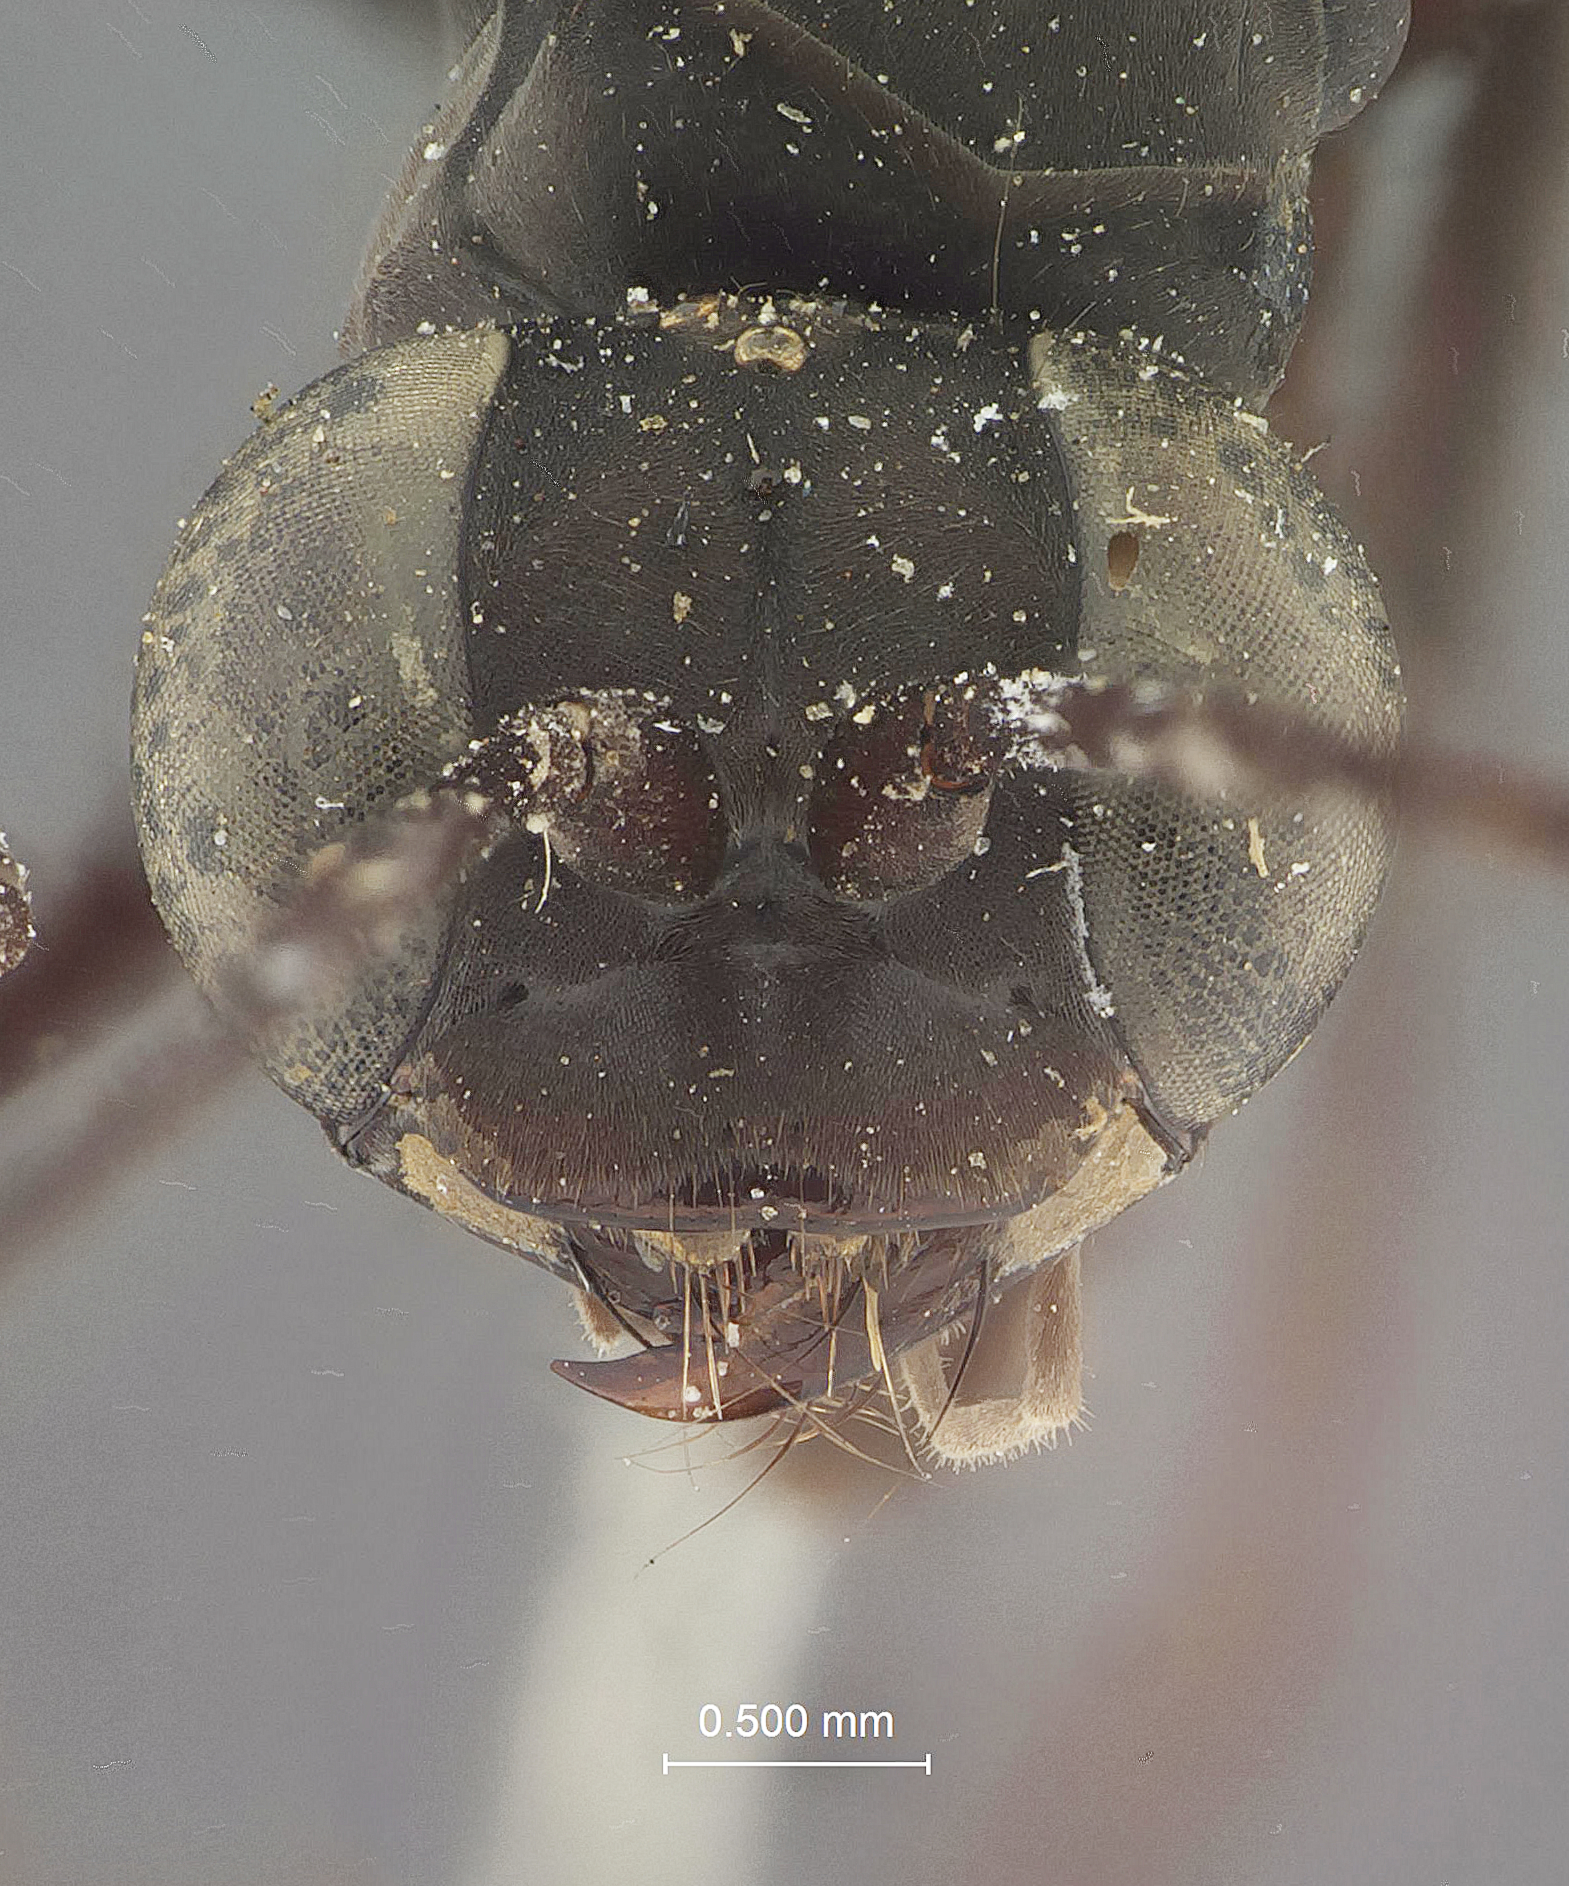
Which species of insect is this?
Salius opacifrons
